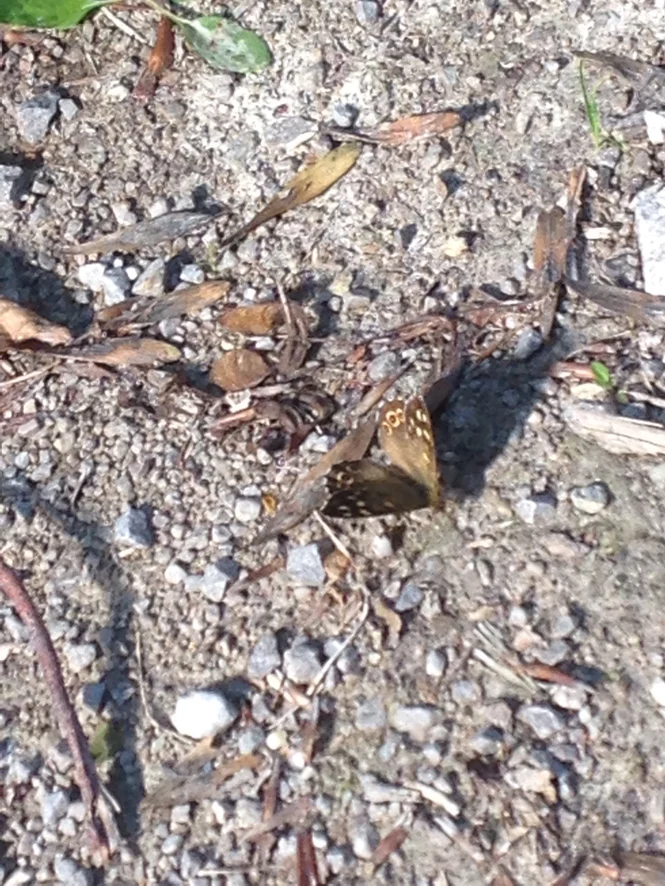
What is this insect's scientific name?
Pararge aegeria
